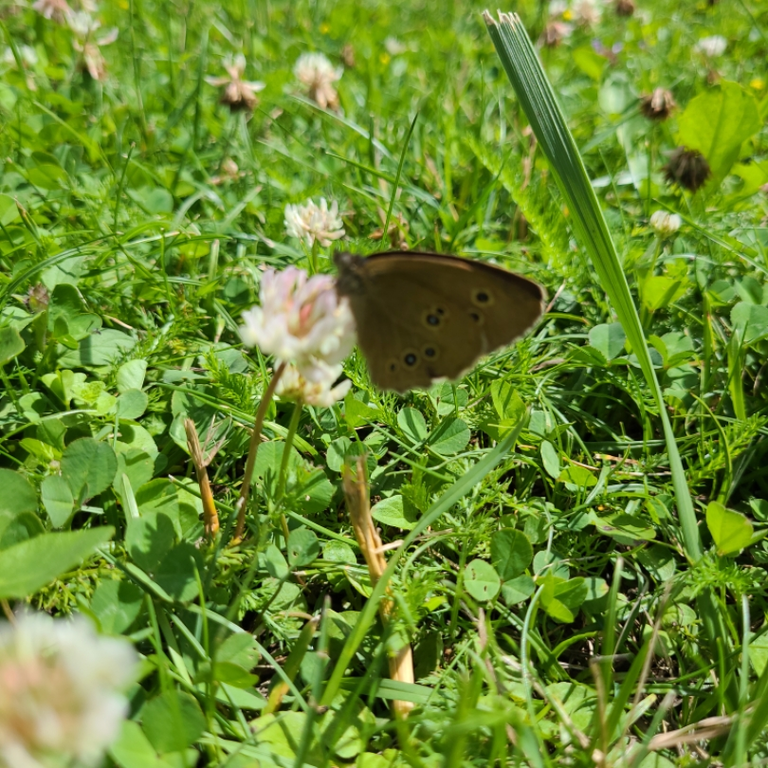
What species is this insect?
Aphantopus hyperantus
